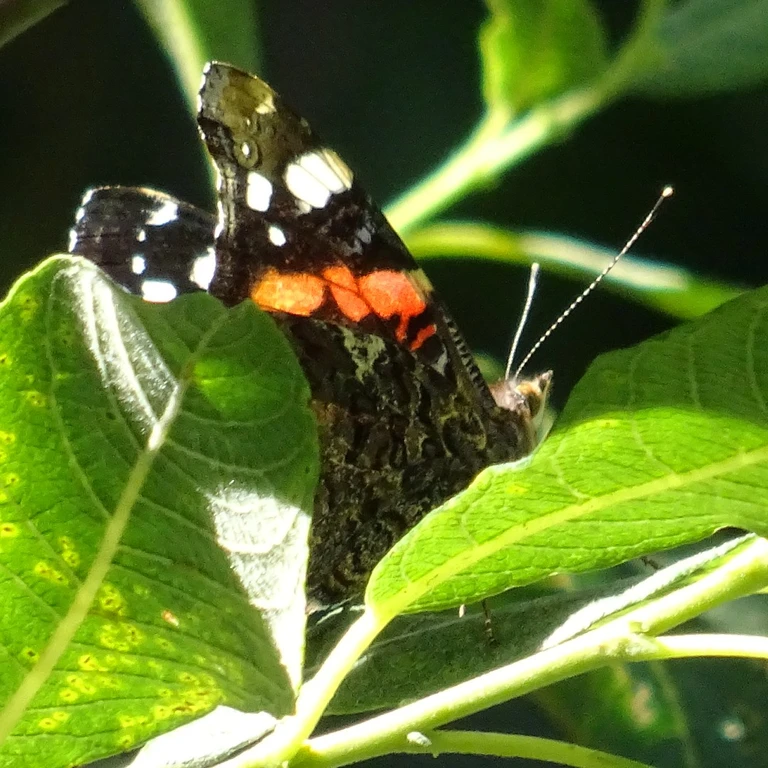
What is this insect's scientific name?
Vanessa atalanta
